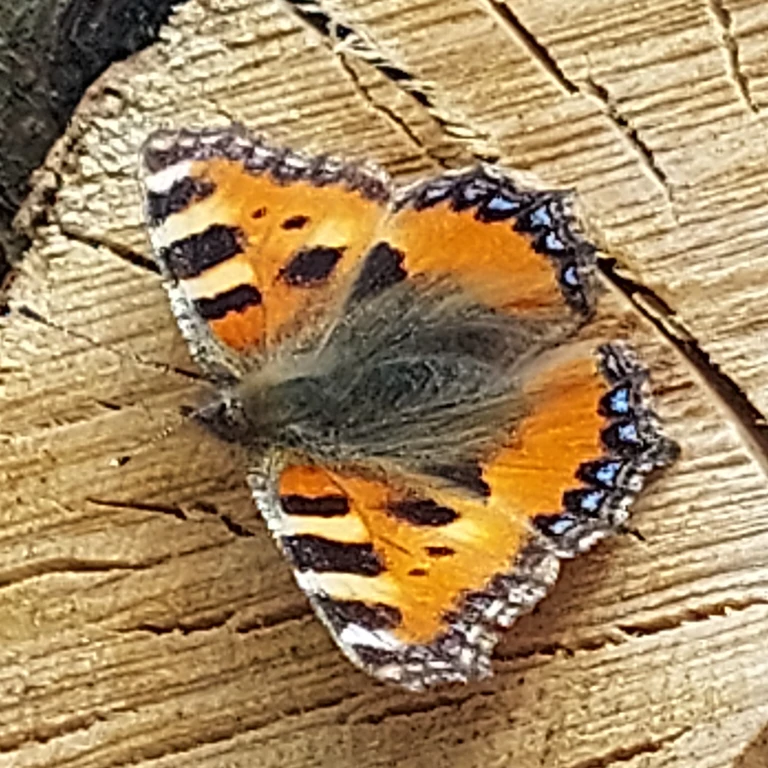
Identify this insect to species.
Aglais urticae
